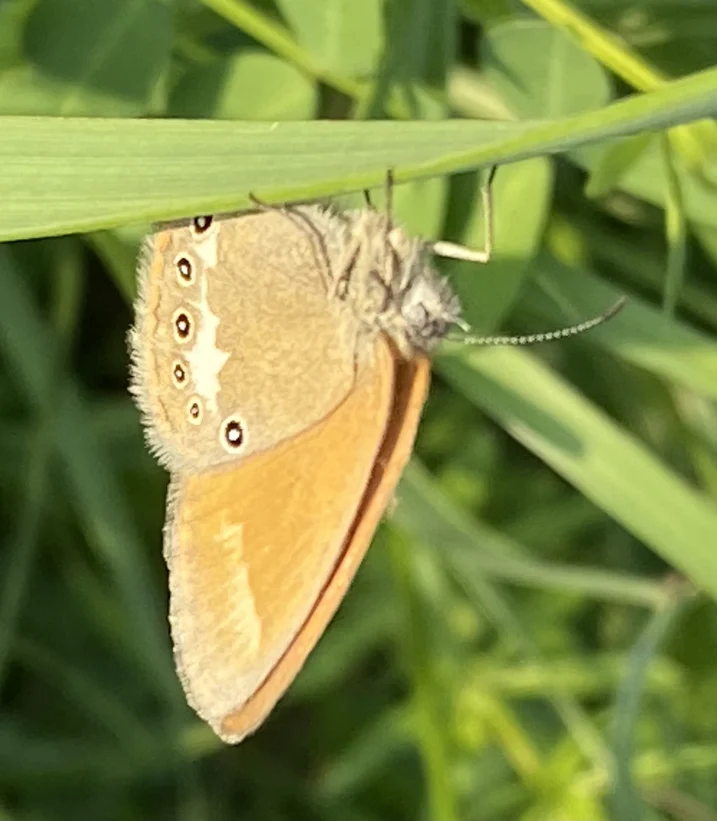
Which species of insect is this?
Coenonympha glycerion (also Coenonympha iphis)
